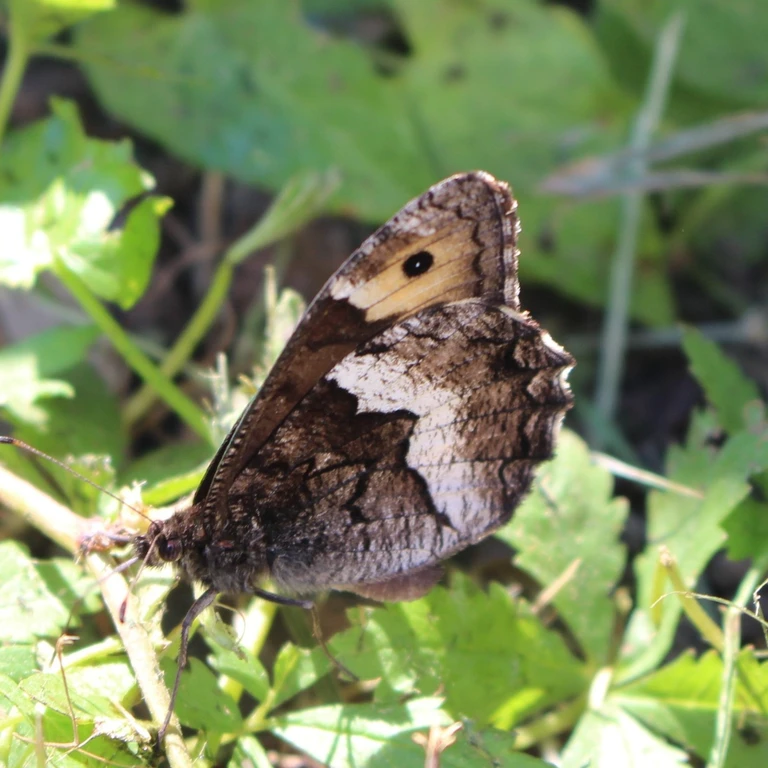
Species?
Hipparchia alcyone
